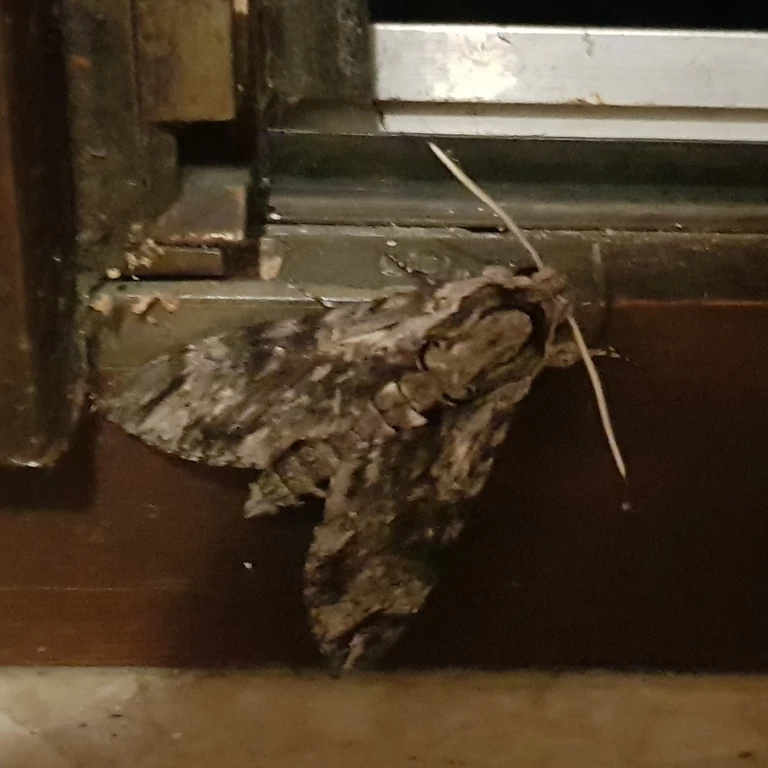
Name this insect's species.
Agrius convolvuli
